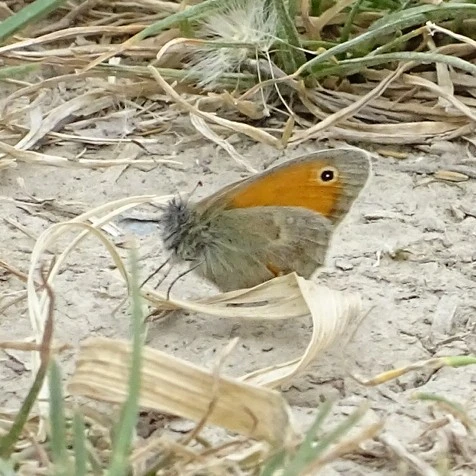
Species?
Coenonympha pamphilus
